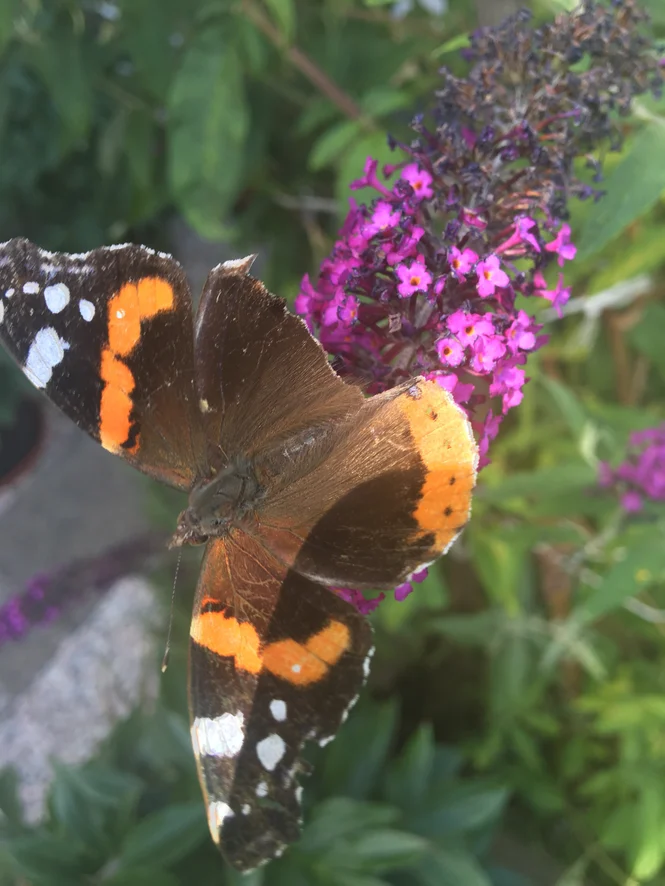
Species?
Vanessa atalanta
